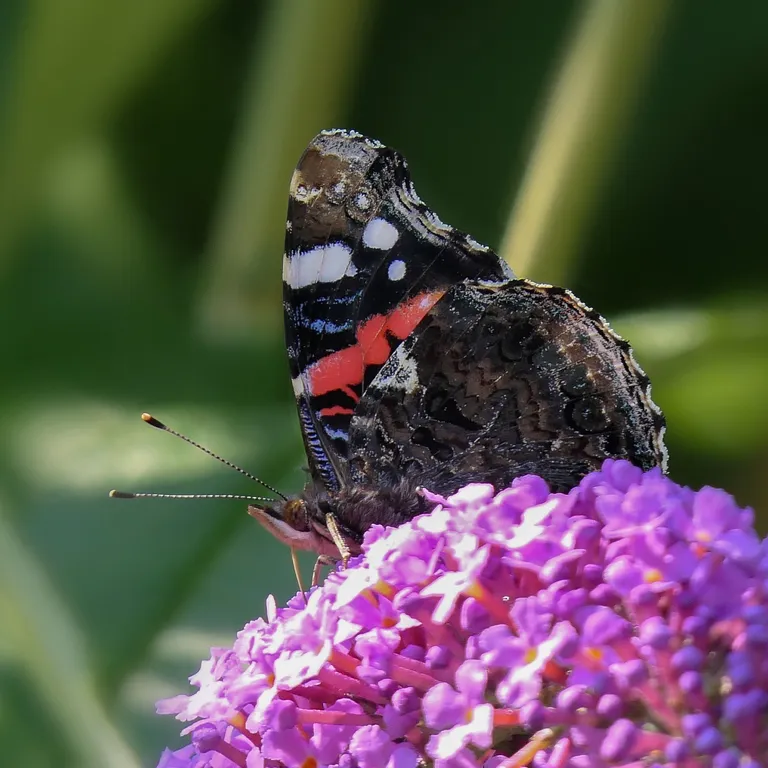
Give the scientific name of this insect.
Vanessa atalanta
